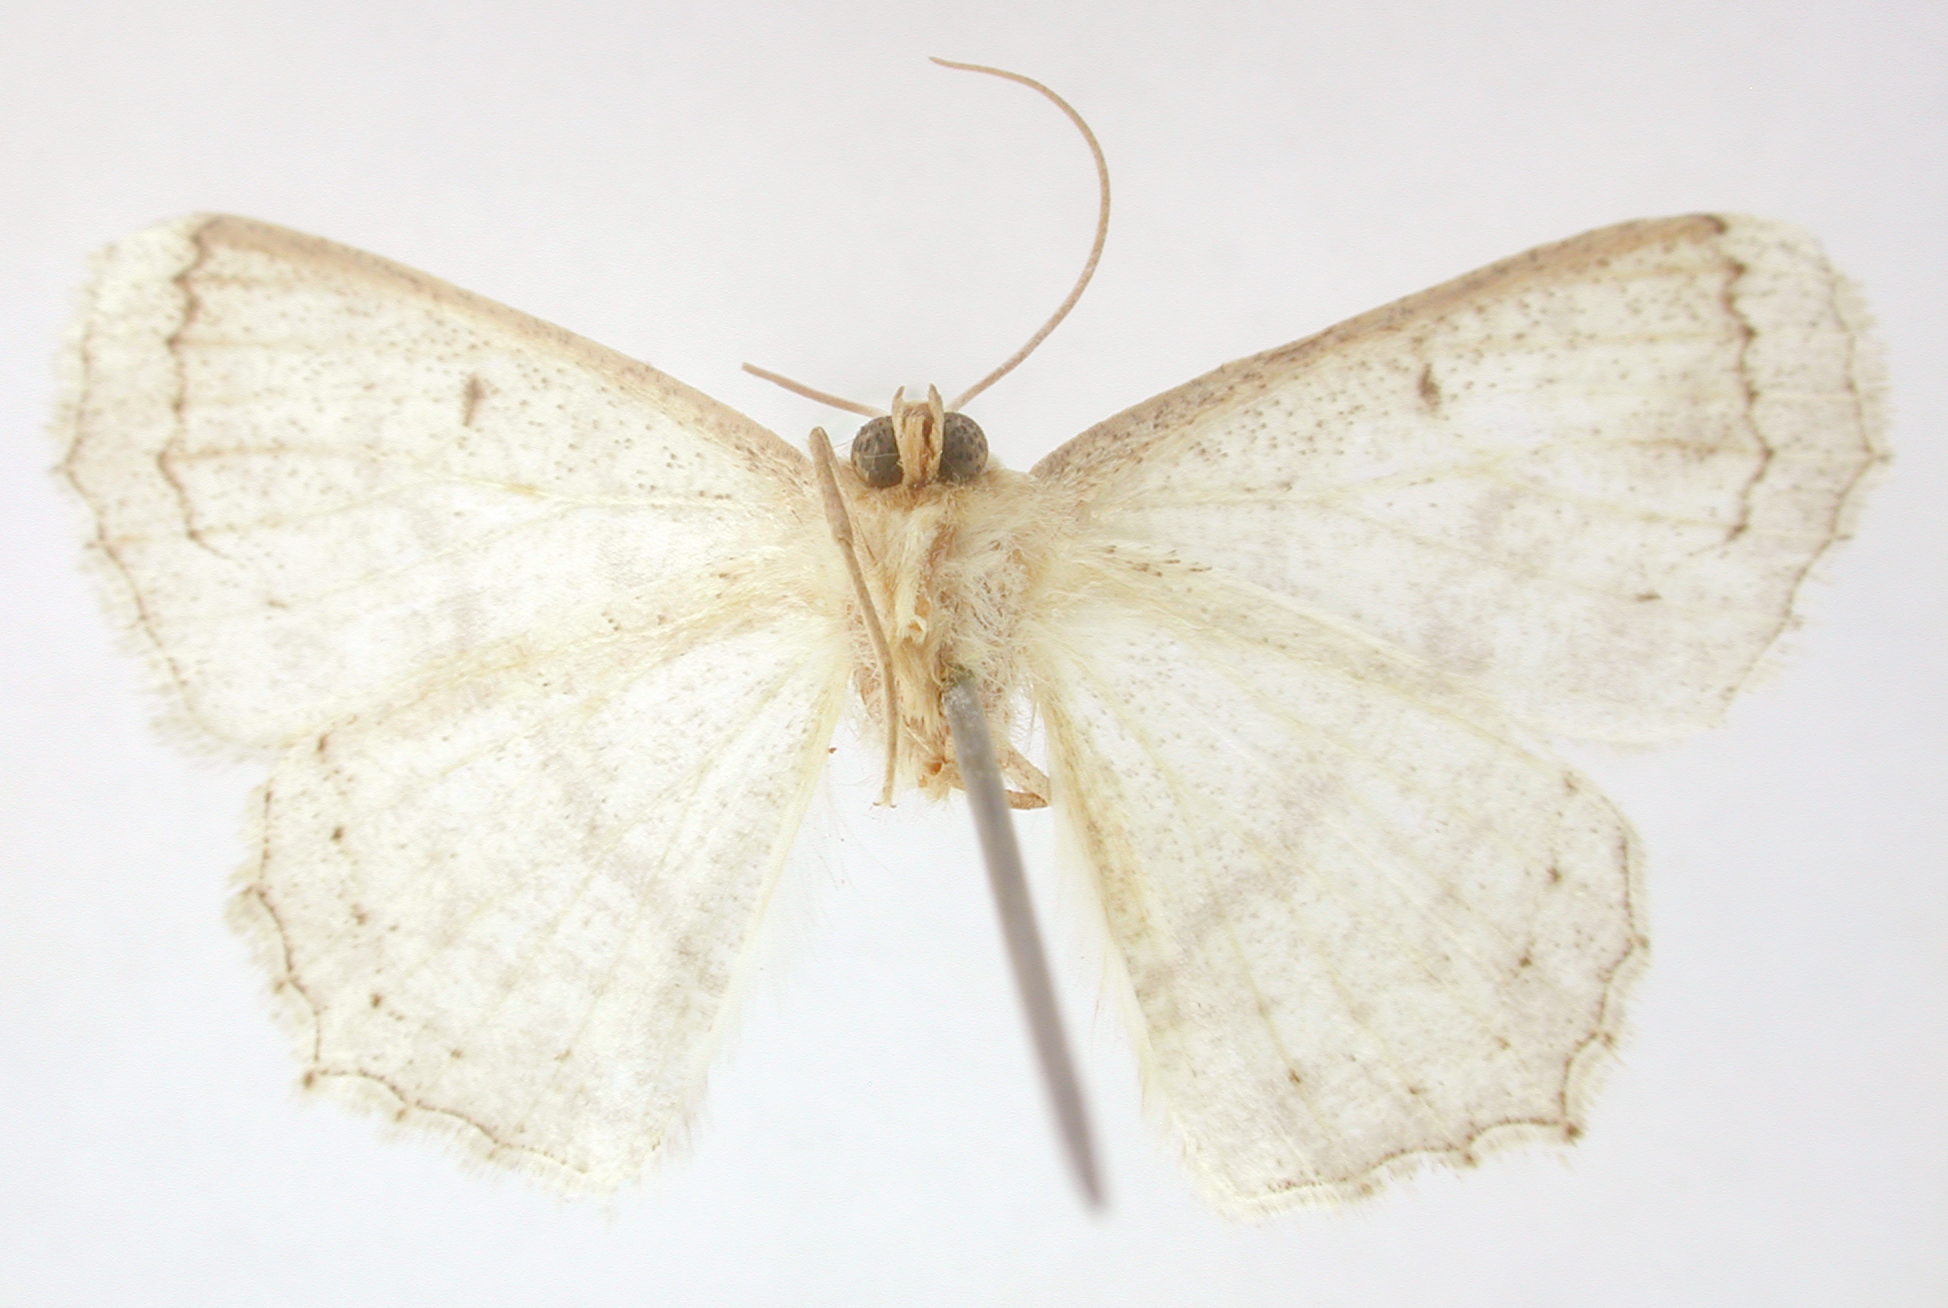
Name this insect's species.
Sabulodes arses
